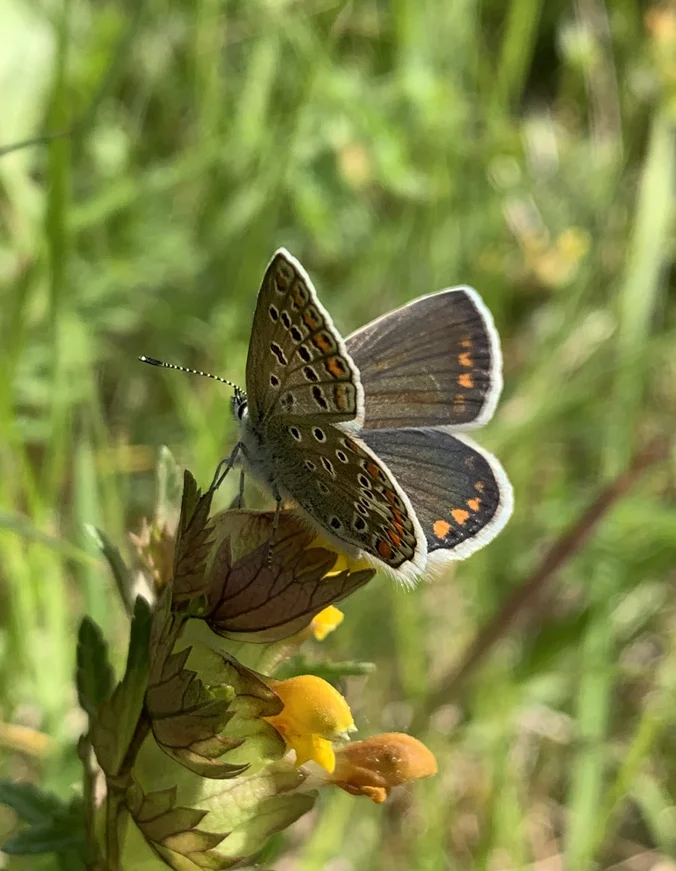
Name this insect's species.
Polyommatus icarus
